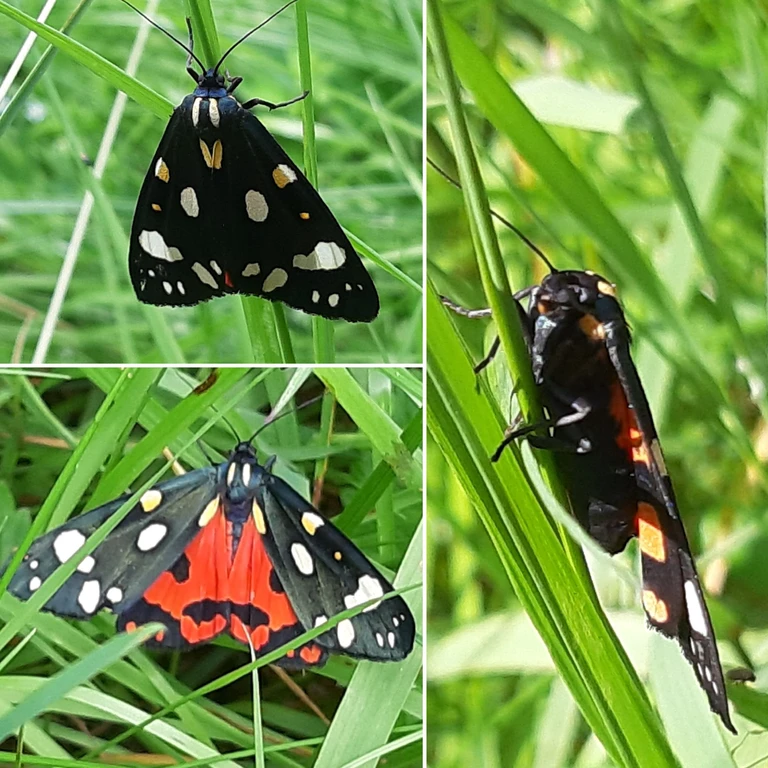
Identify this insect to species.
Callimorpha dominula
